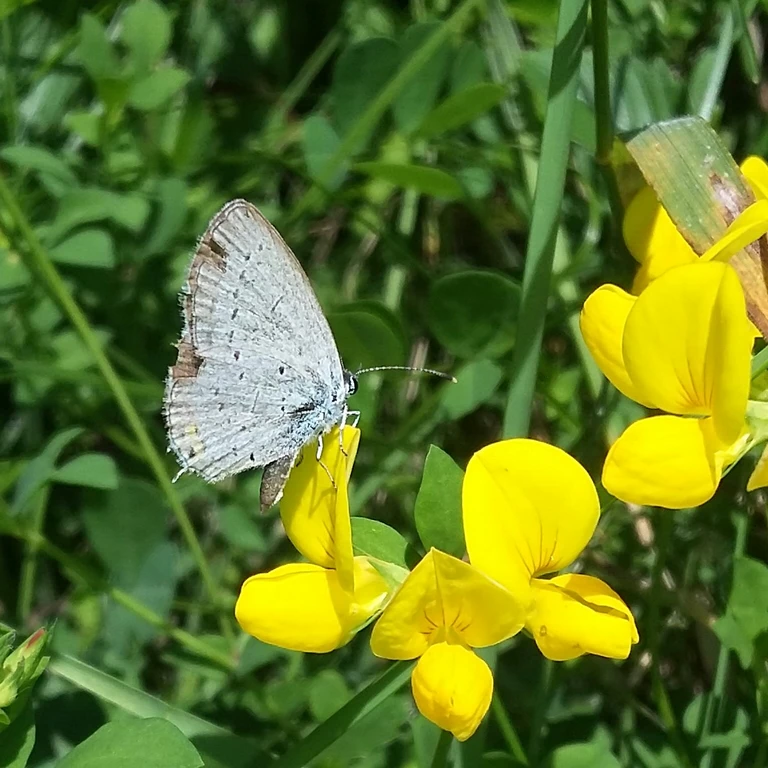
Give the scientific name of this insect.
Cupido argiades (also Elkalyce argiades)
